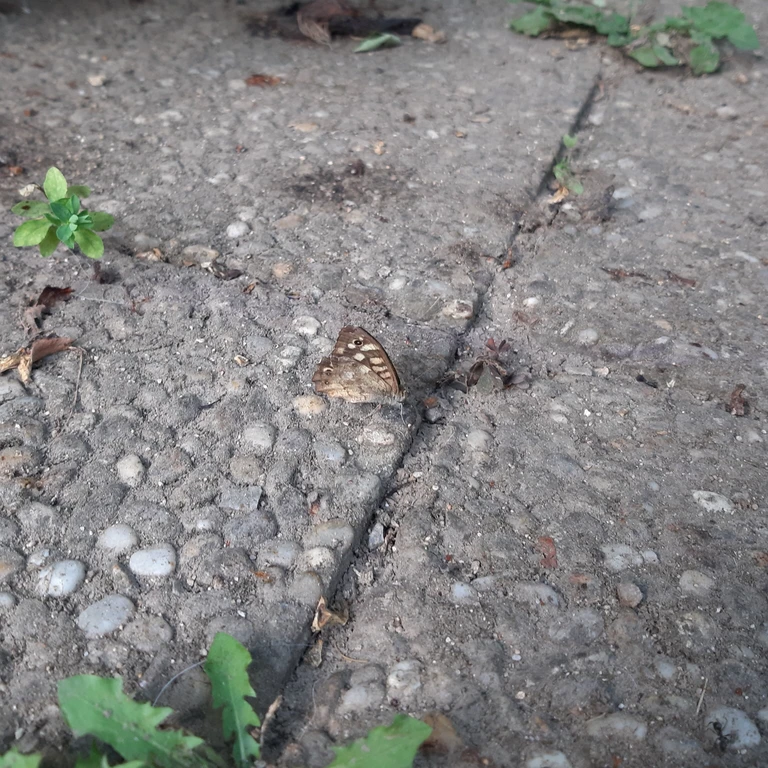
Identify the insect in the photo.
Pararge aegeria
